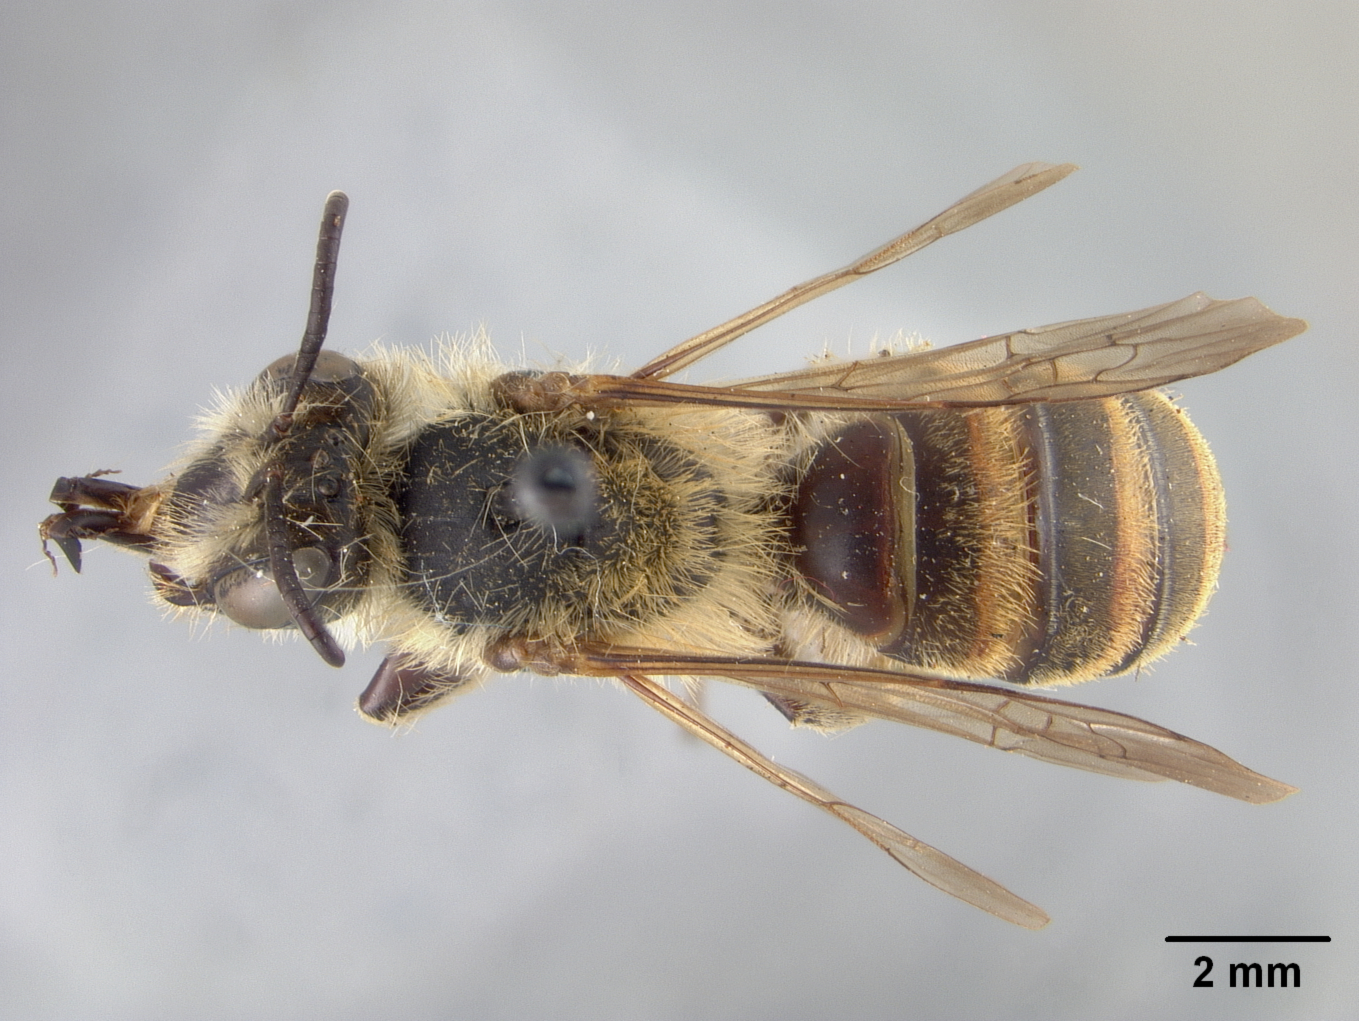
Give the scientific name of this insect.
Andrena fulminoides
